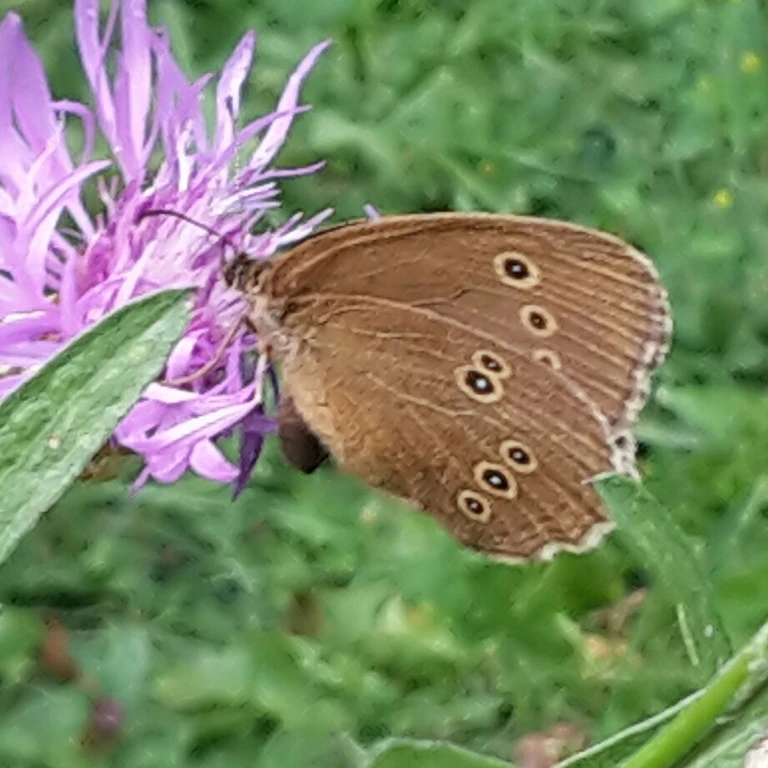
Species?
Aphantopus hyperantus
